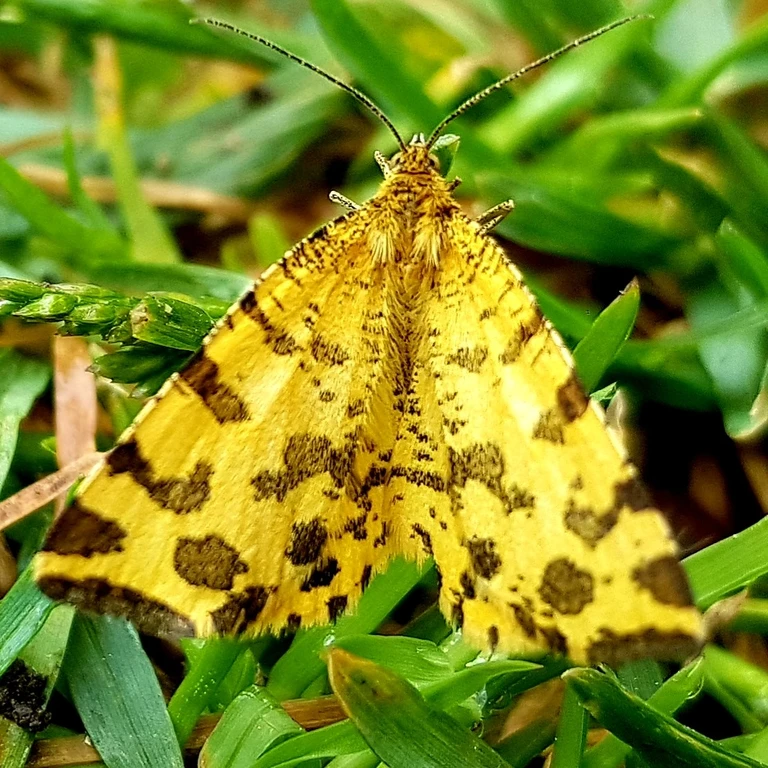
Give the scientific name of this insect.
Pseudopanthera macularia
